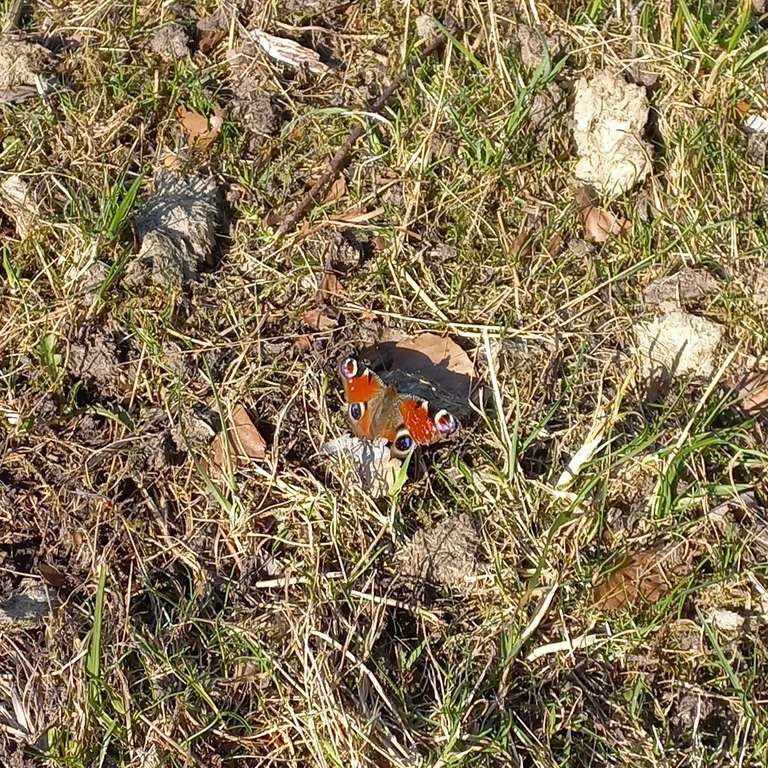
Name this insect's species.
Aglais io
